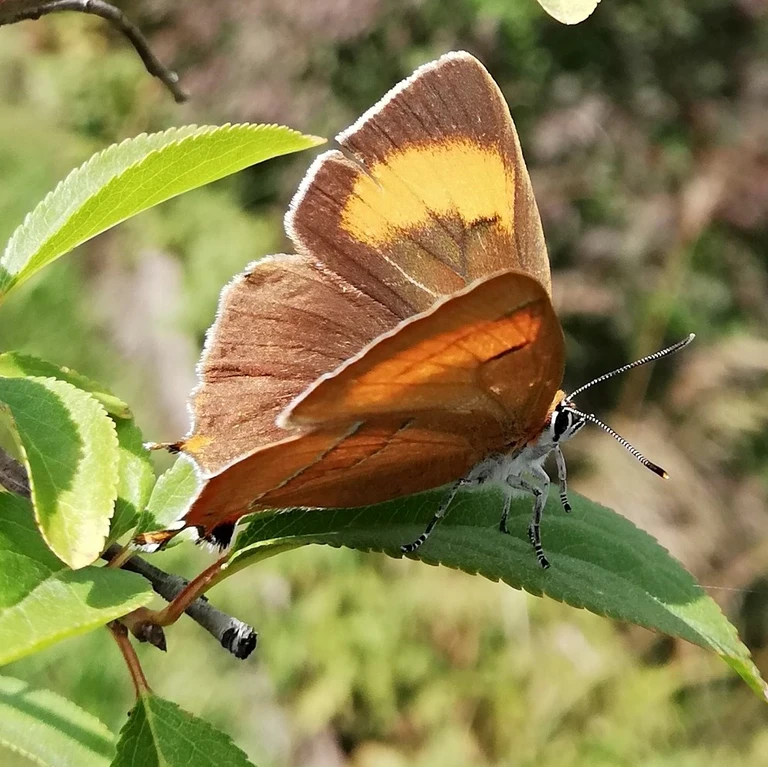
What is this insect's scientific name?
Thecla betulae
